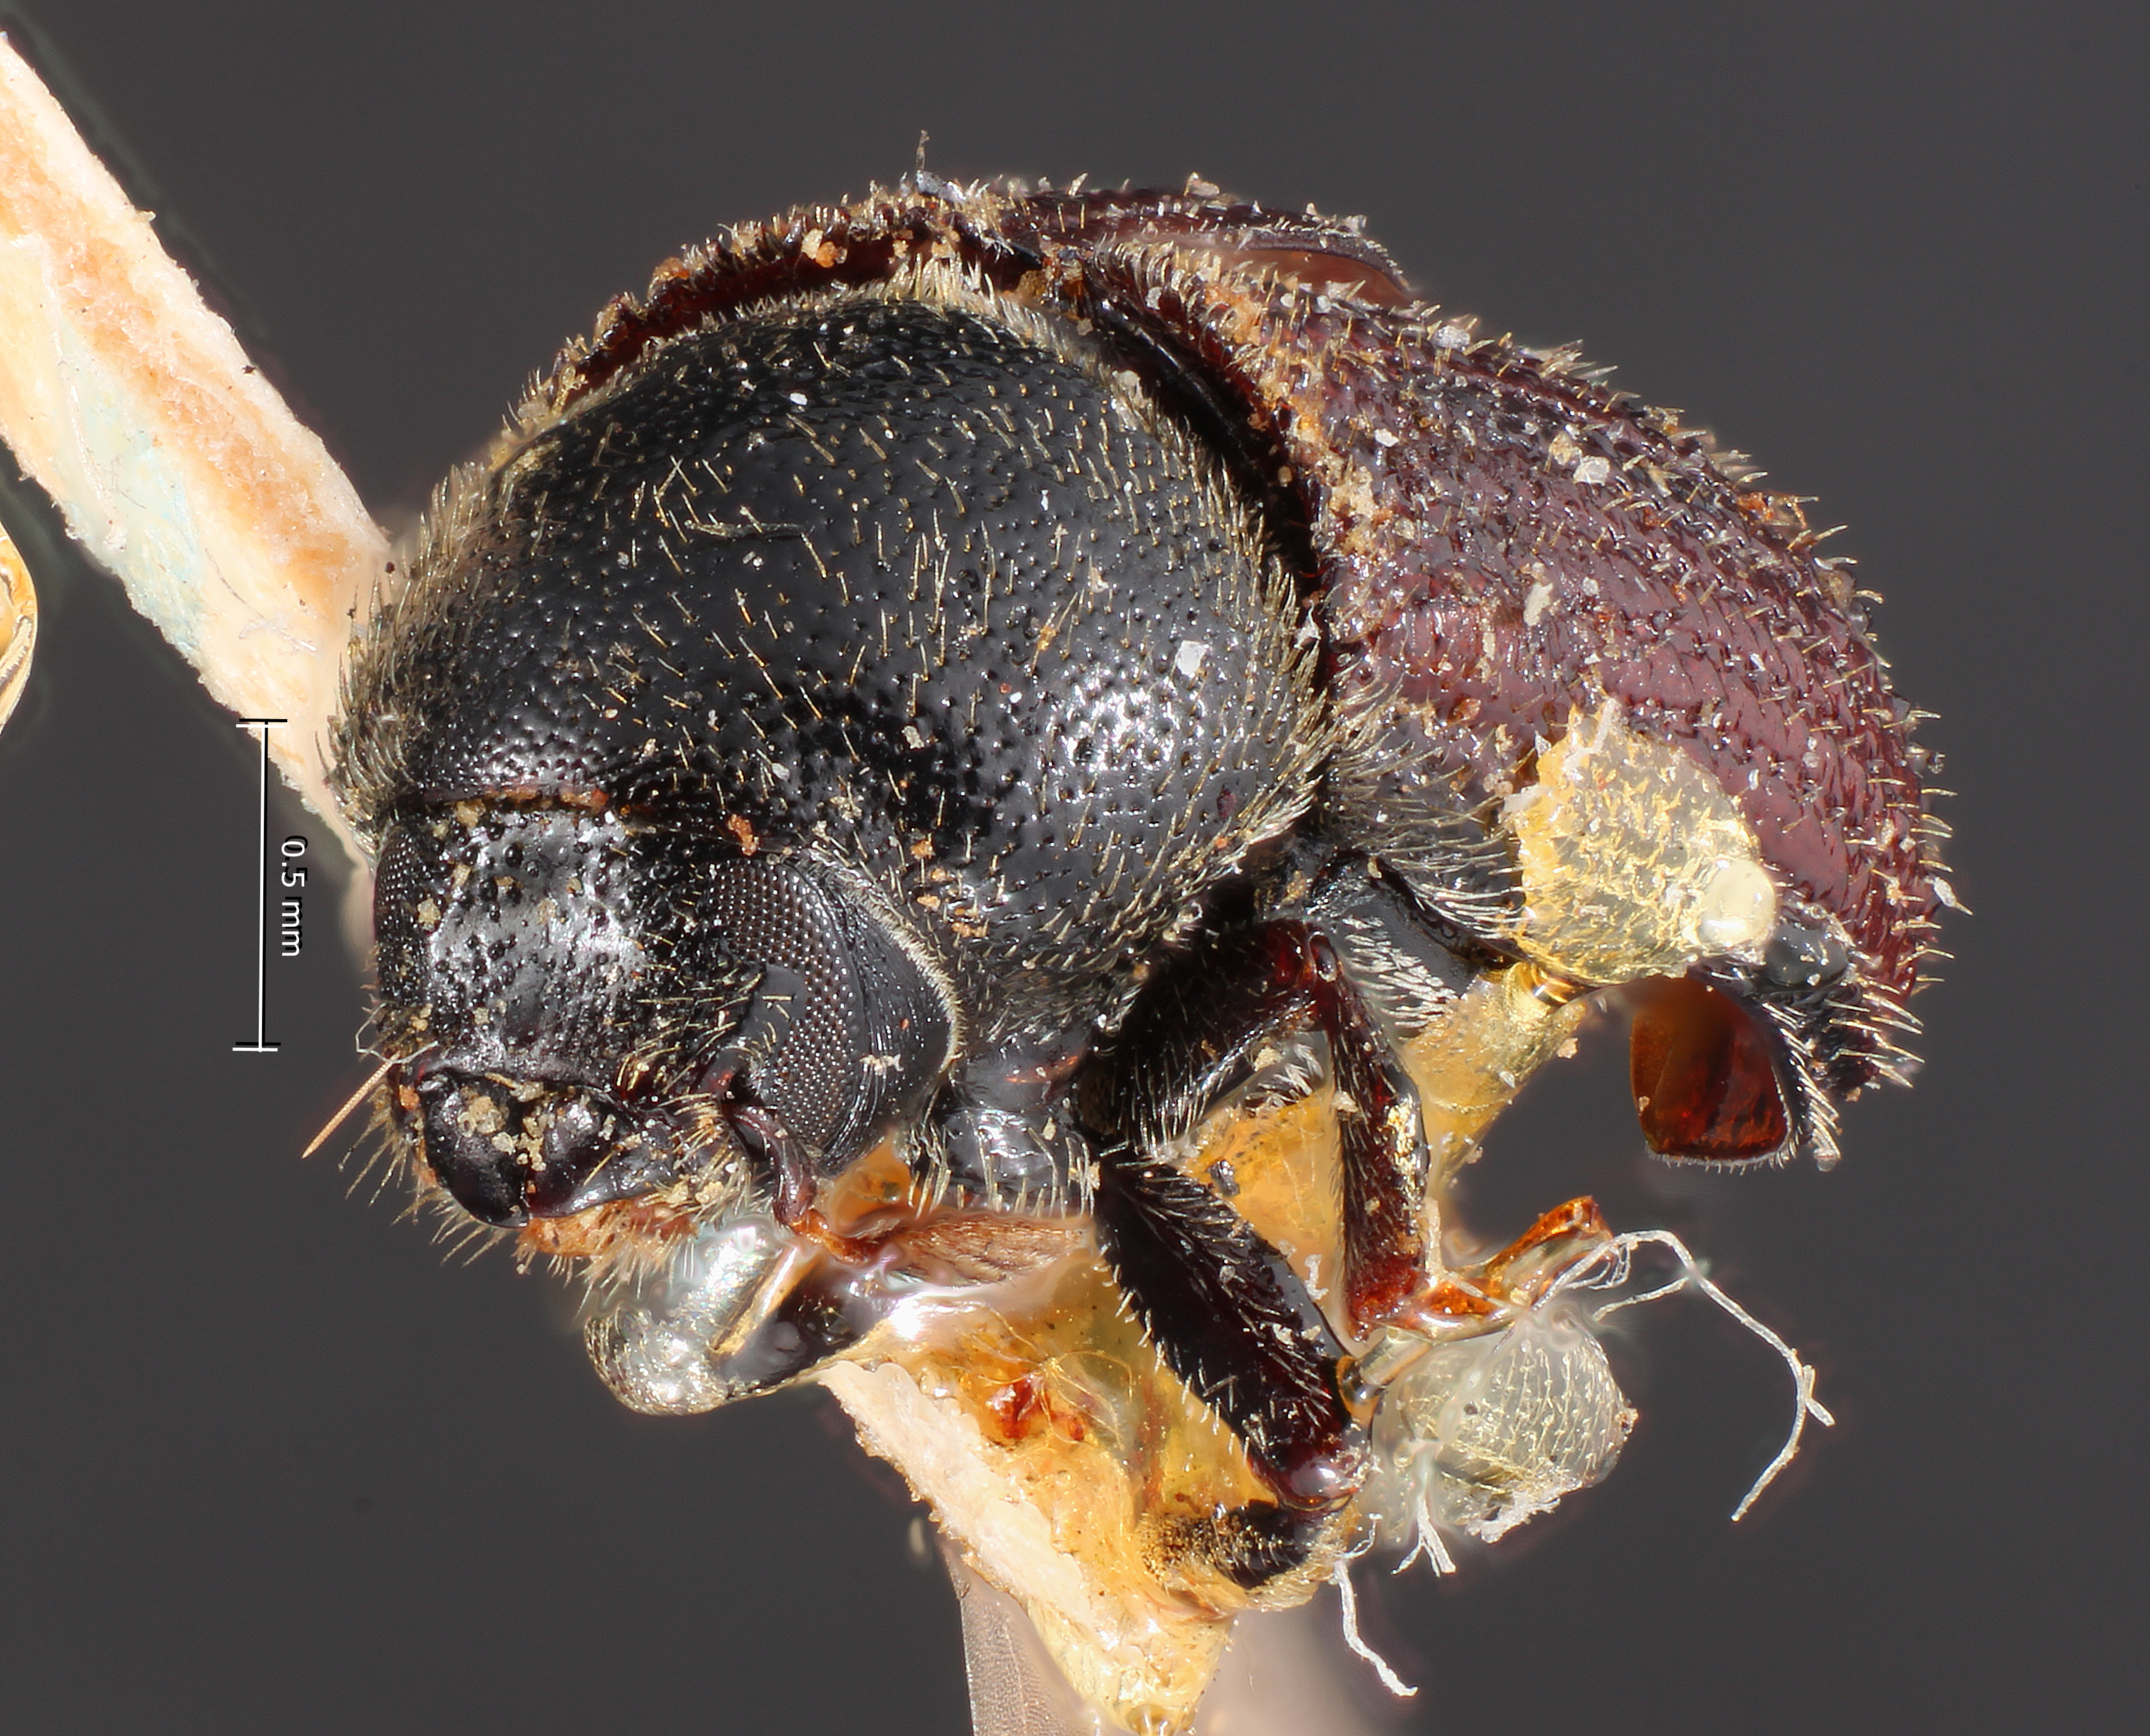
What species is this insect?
Phloeosinus cupressi
